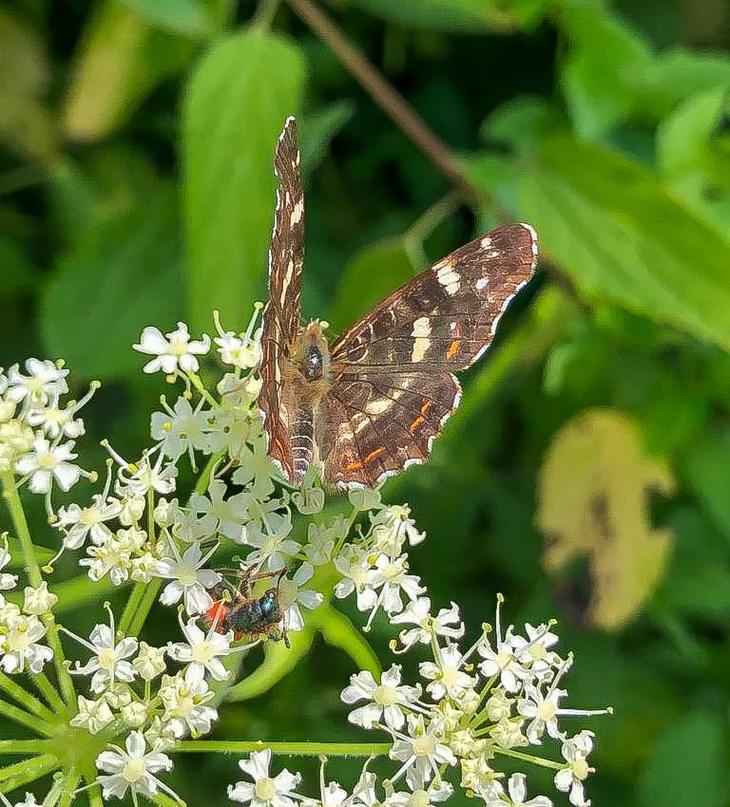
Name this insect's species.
Araschnia levana
